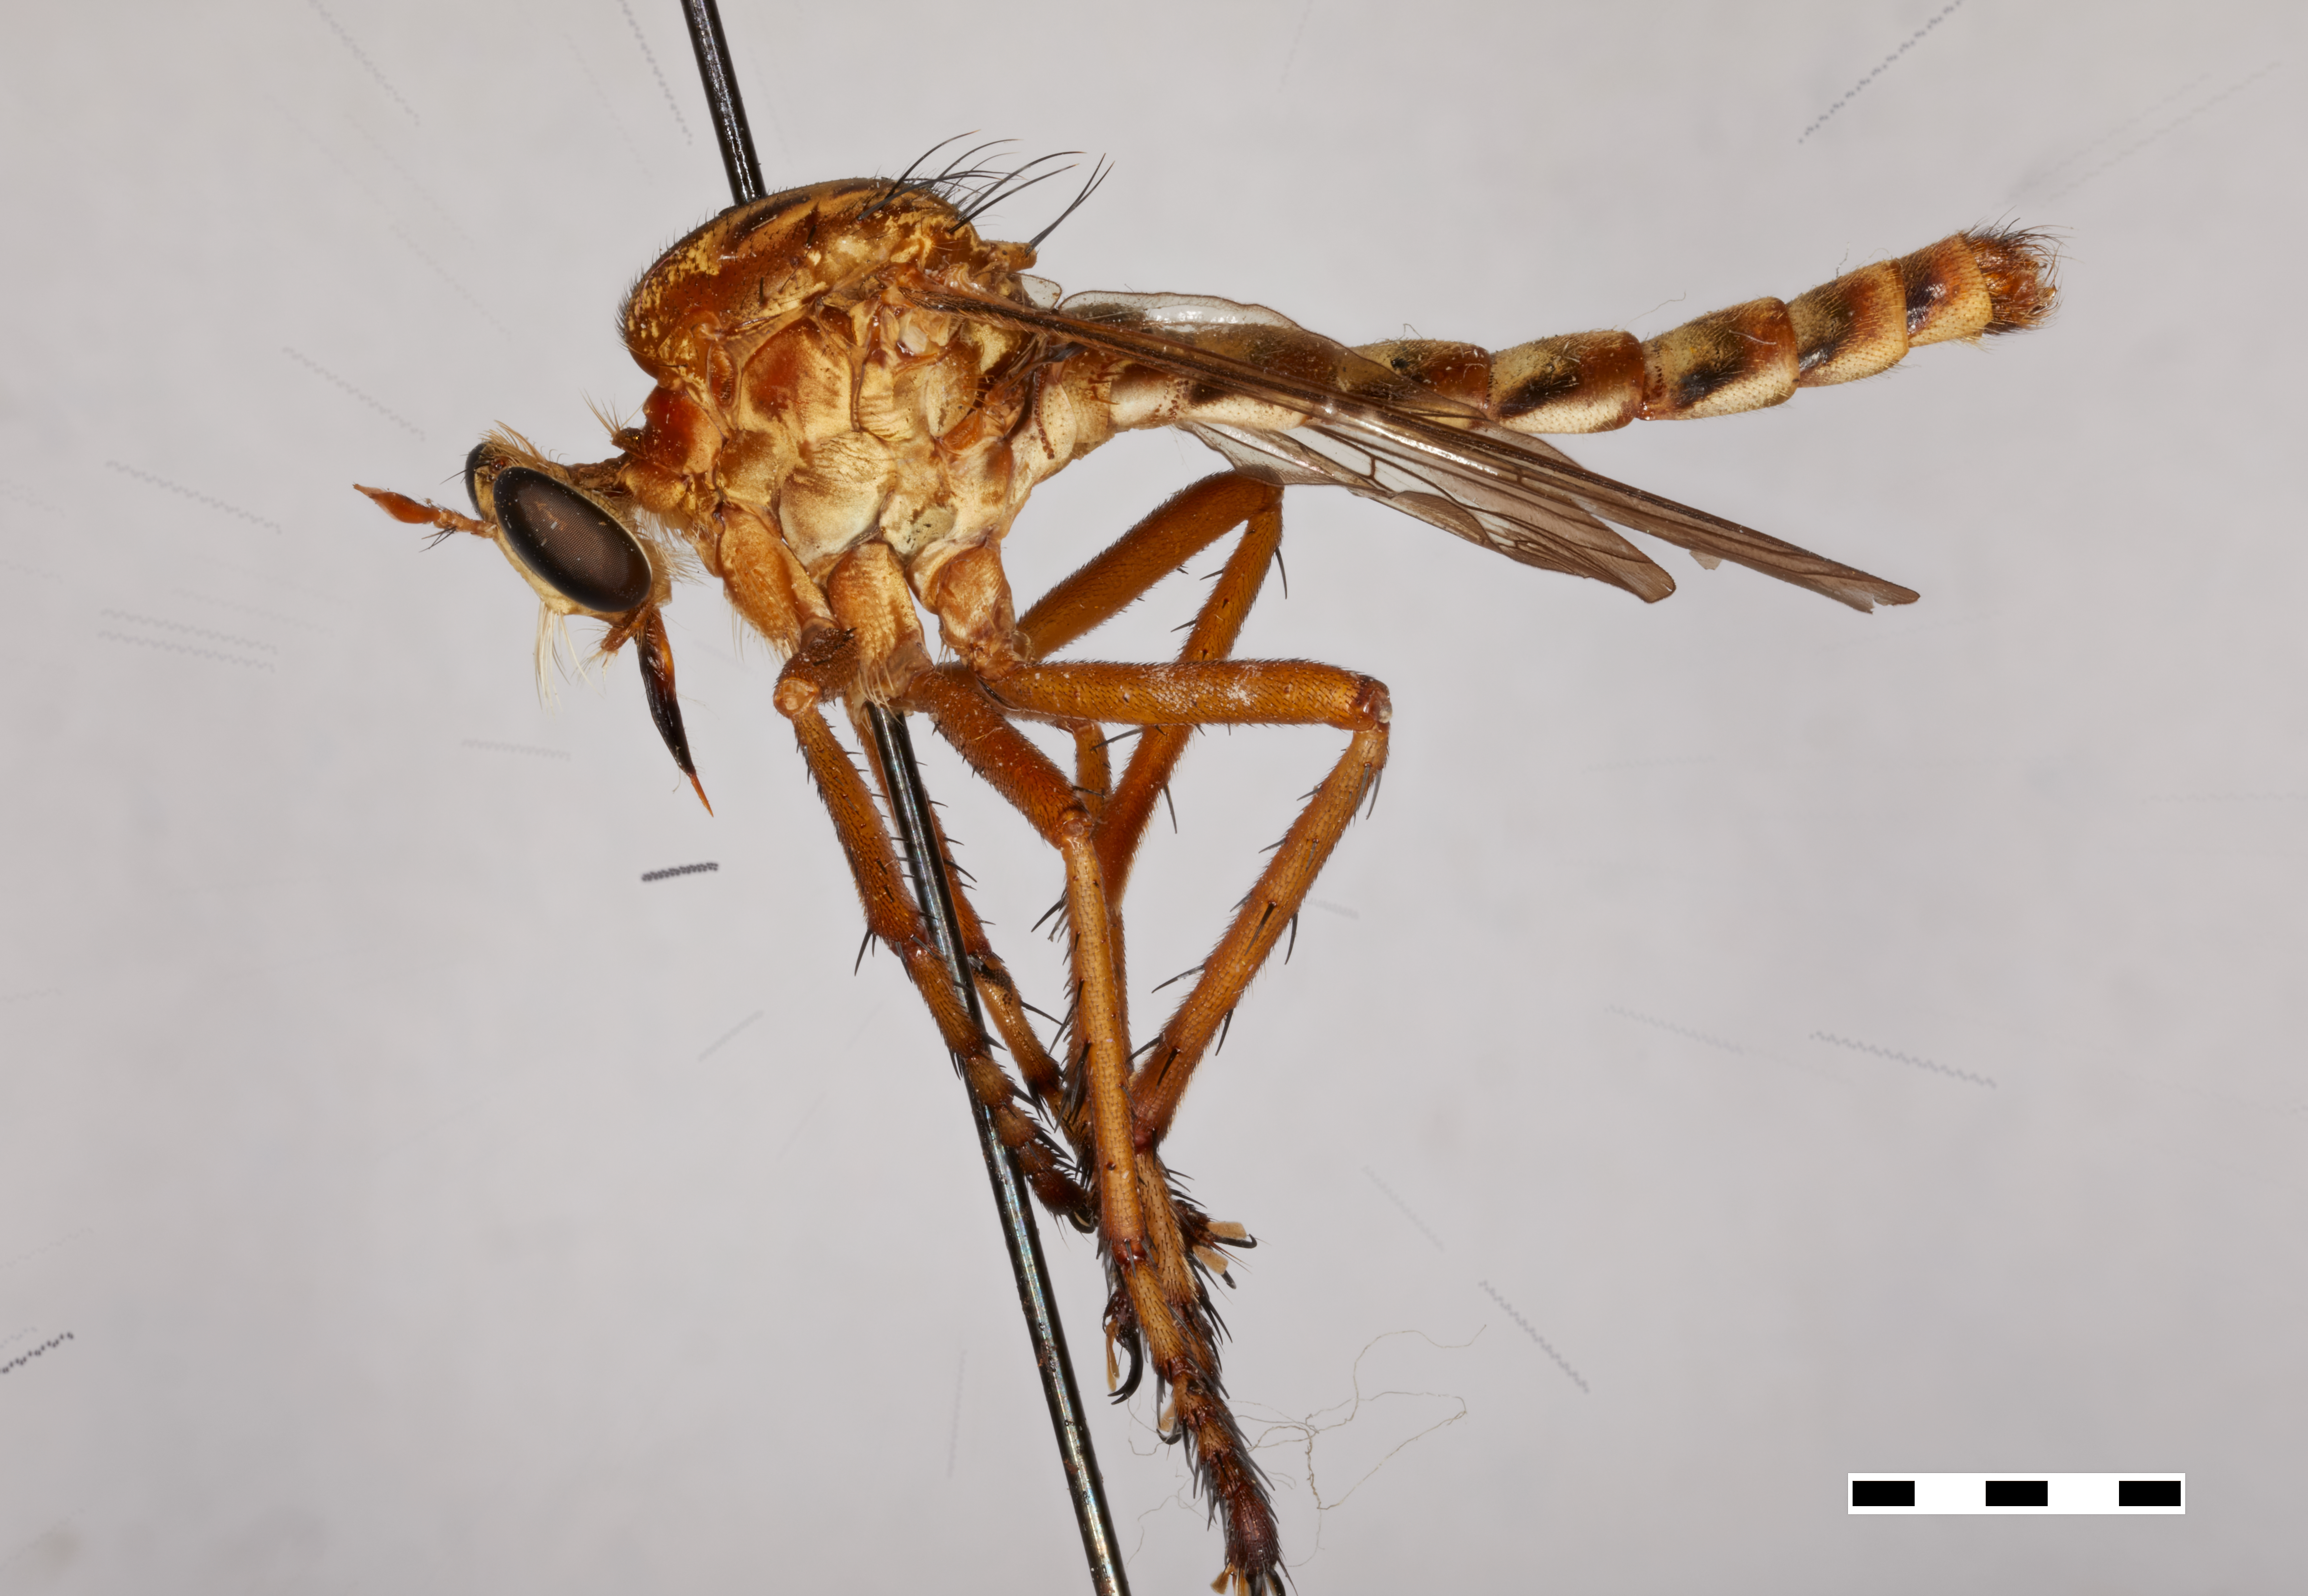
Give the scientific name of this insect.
Diogmites salutans
